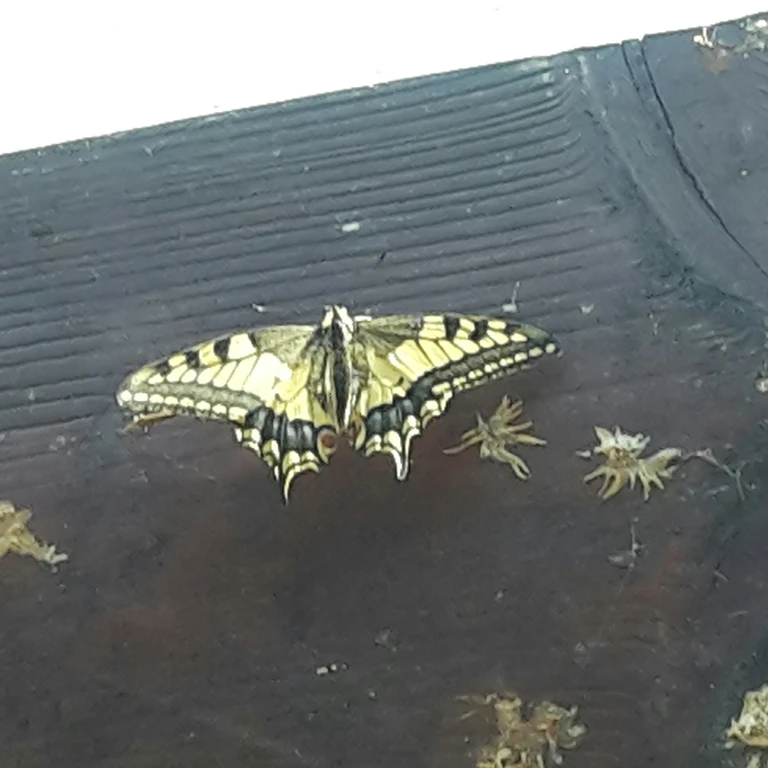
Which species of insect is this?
Papilio machaon
